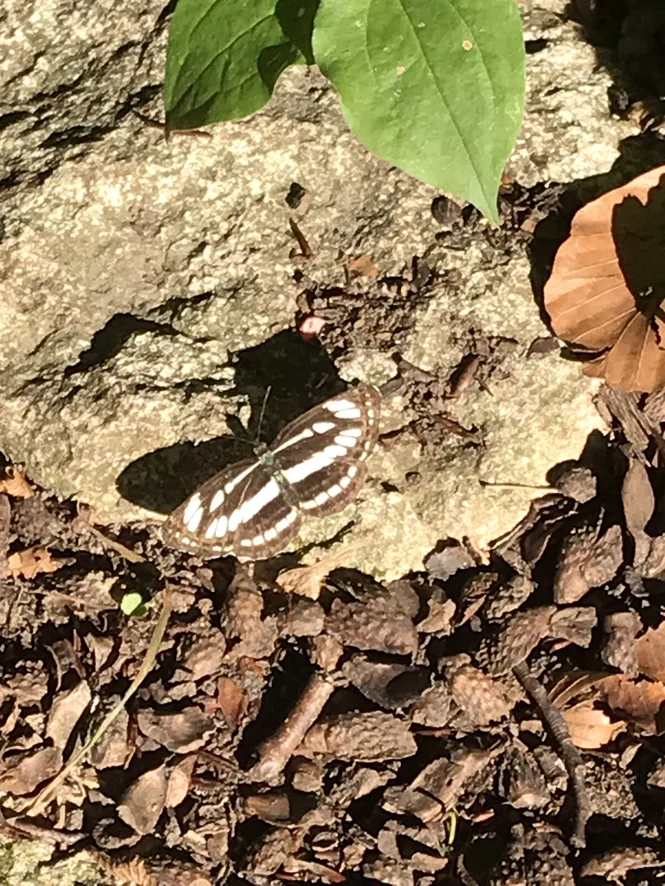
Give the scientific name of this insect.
Neptis sappho
